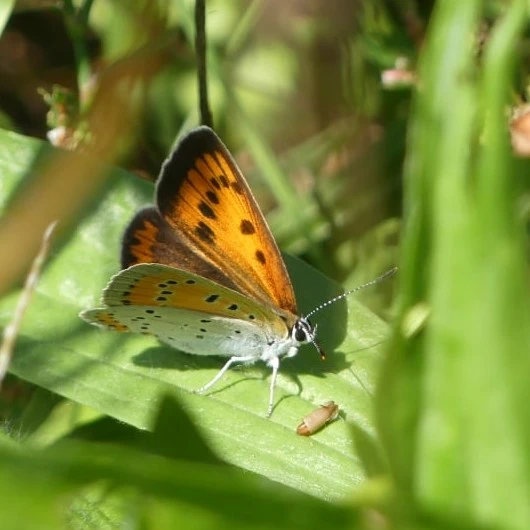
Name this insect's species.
Lycaena dispar
